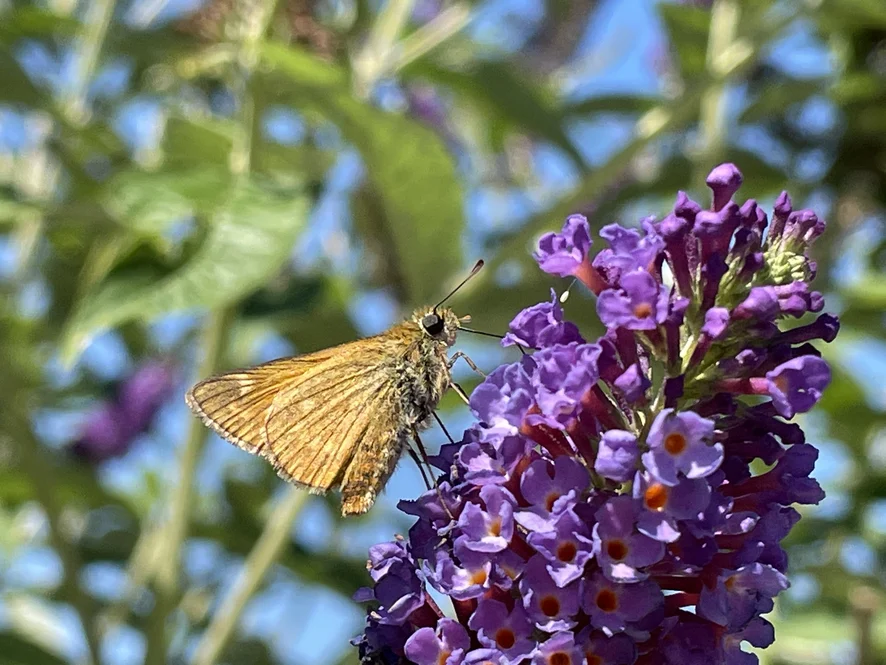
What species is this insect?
Ochlodes sylvanus (also Ochlodes venata)
